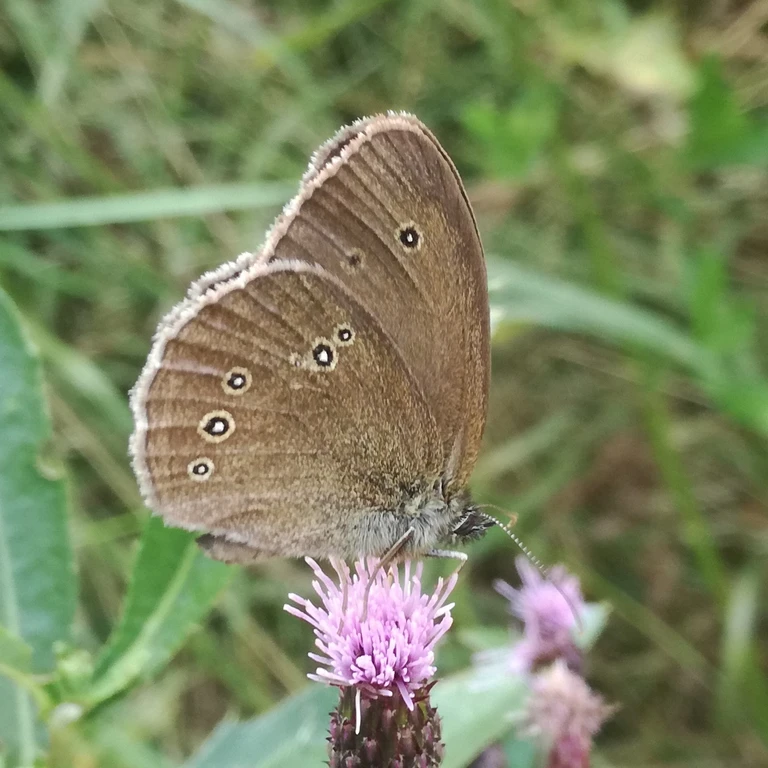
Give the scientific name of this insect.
Aphantopus hyperantus
